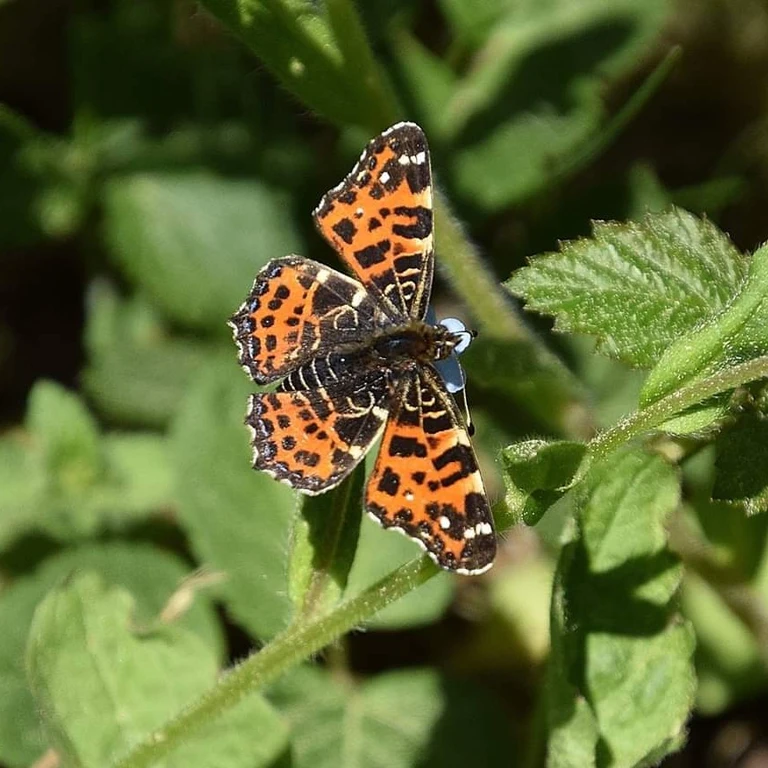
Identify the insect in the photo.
Araschnia levana
